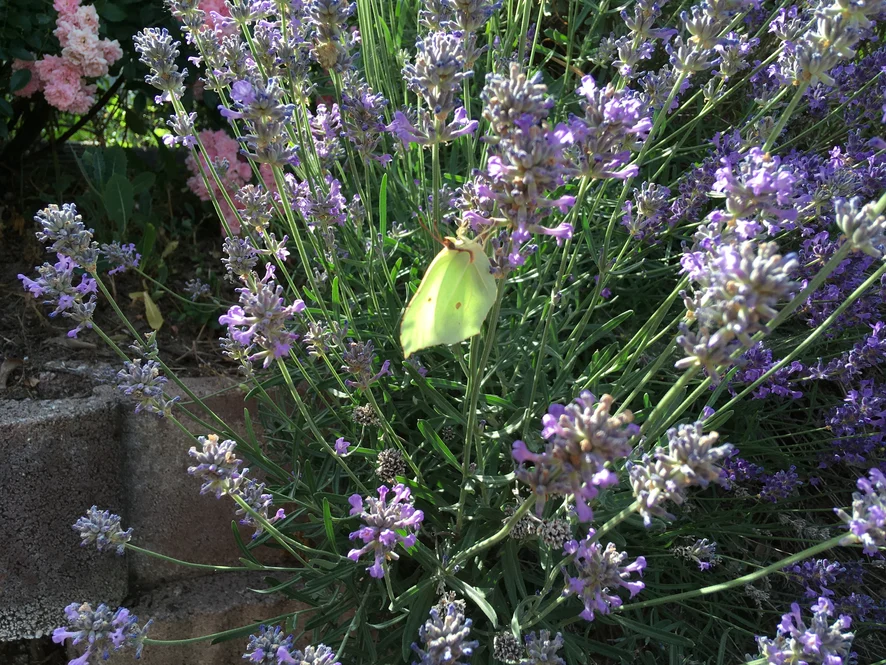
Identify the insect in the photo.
Gonepteryx rhamni
